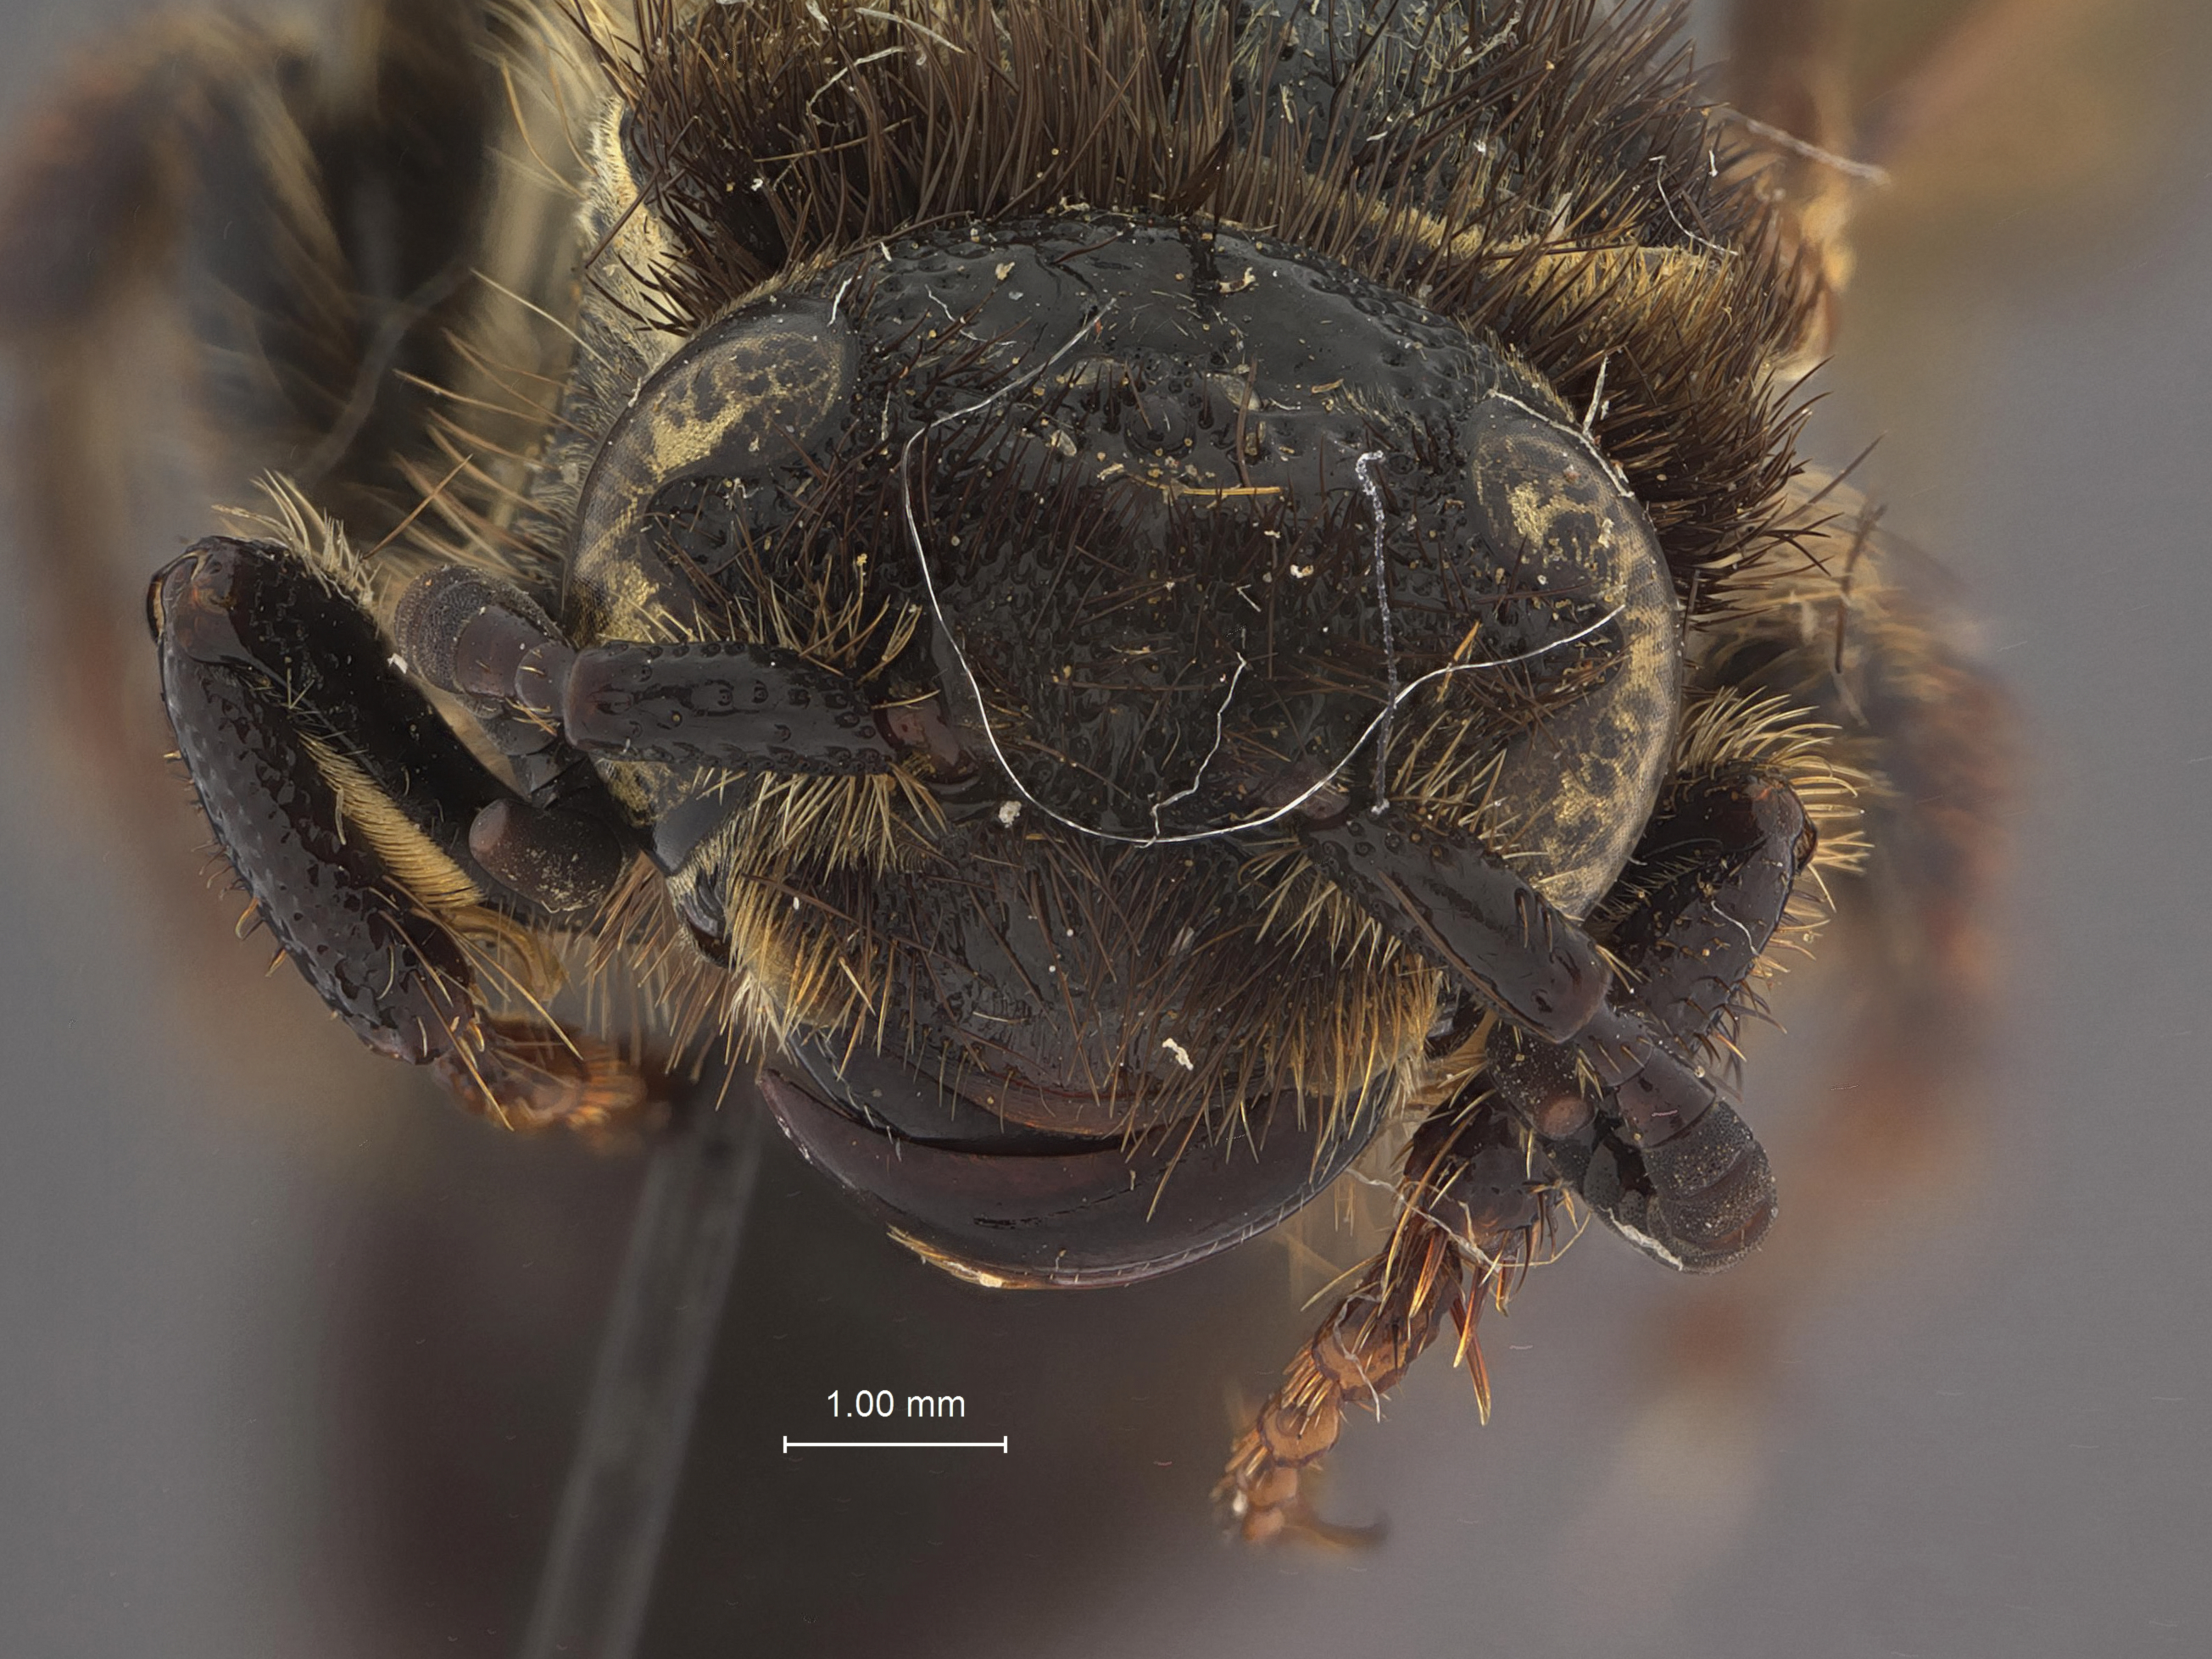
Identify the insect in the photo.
Scolia luzonenis
